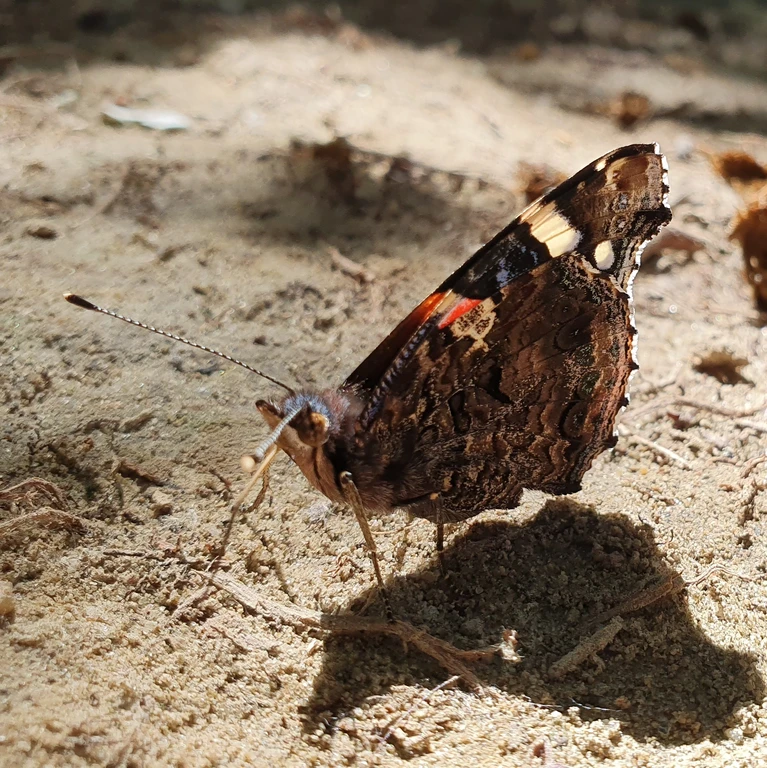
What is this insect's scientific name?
Vanessa atalanta
